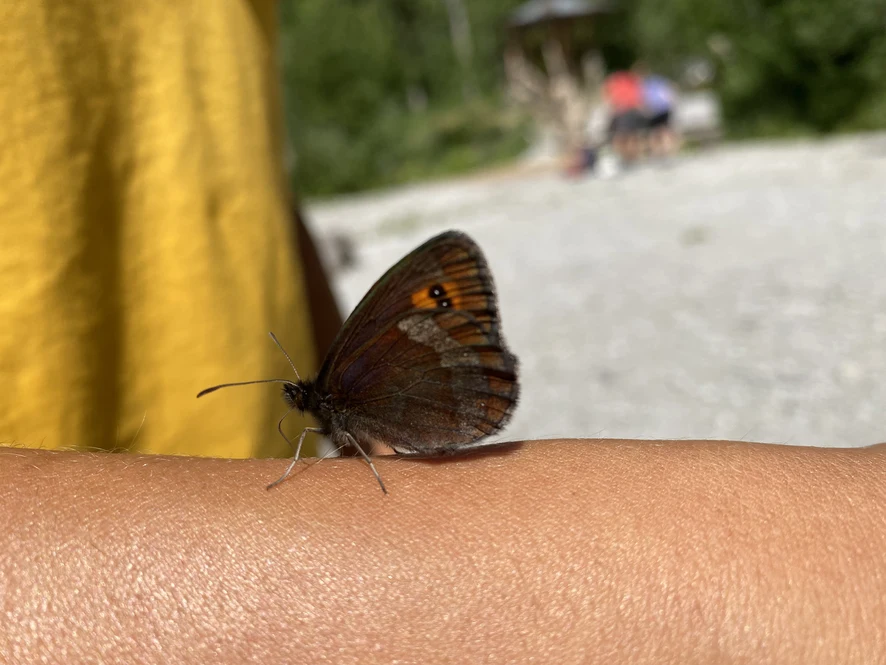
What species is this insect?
Erebia aethiops
